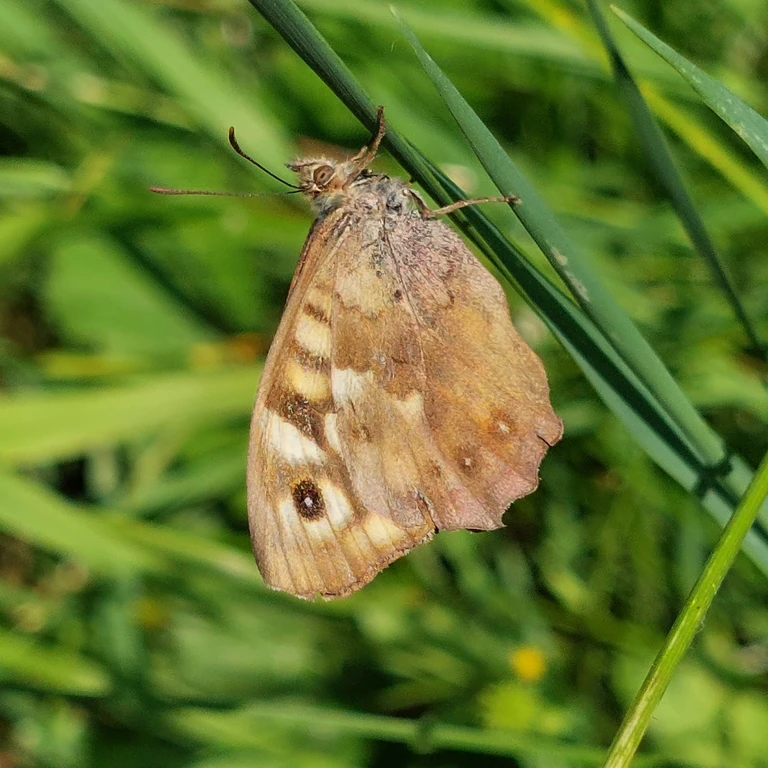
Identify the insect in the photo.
Pararge aegeria
